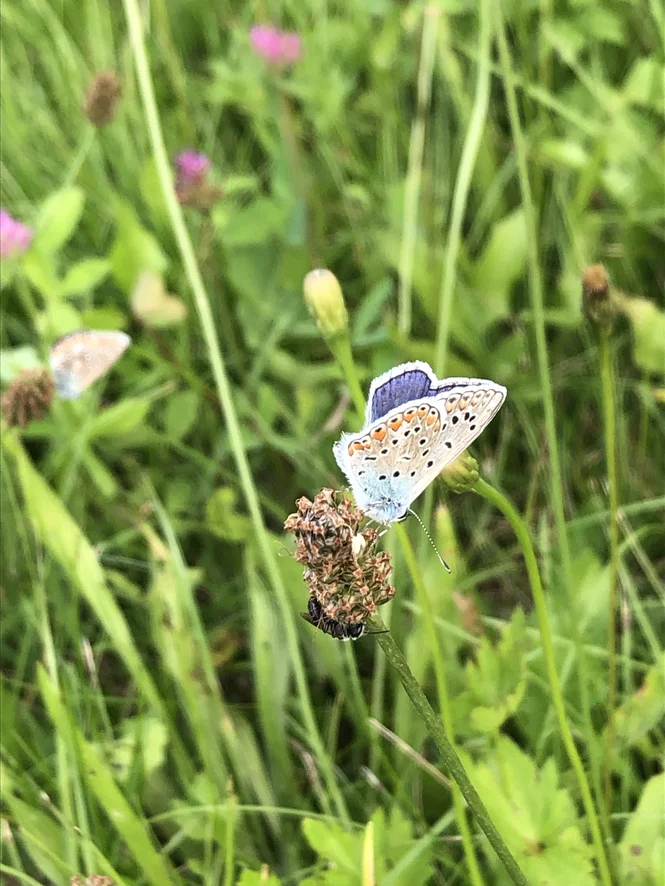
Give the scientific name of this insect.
Polyommatus icarus
